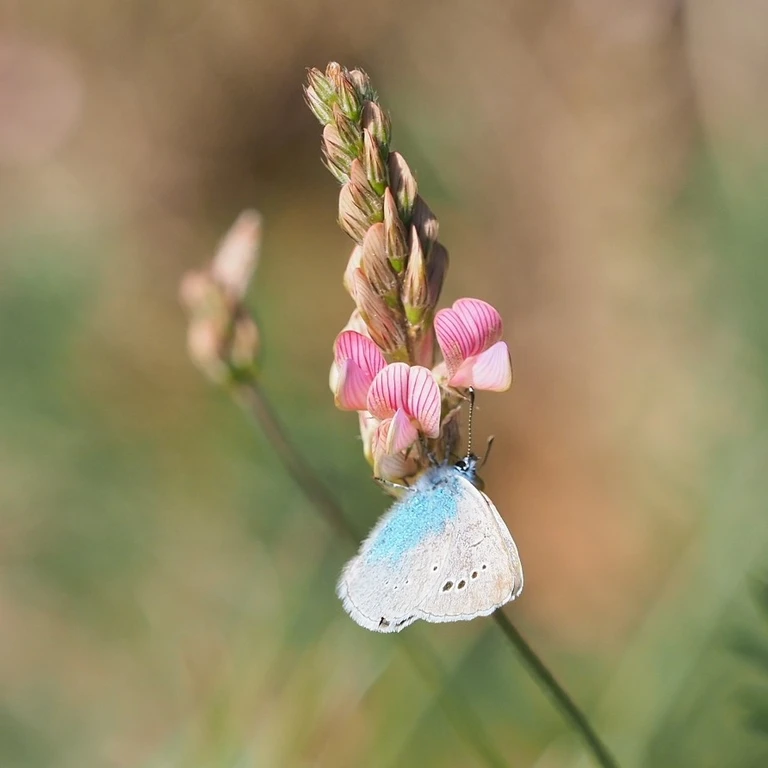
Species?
Glaucopsyche alexis
